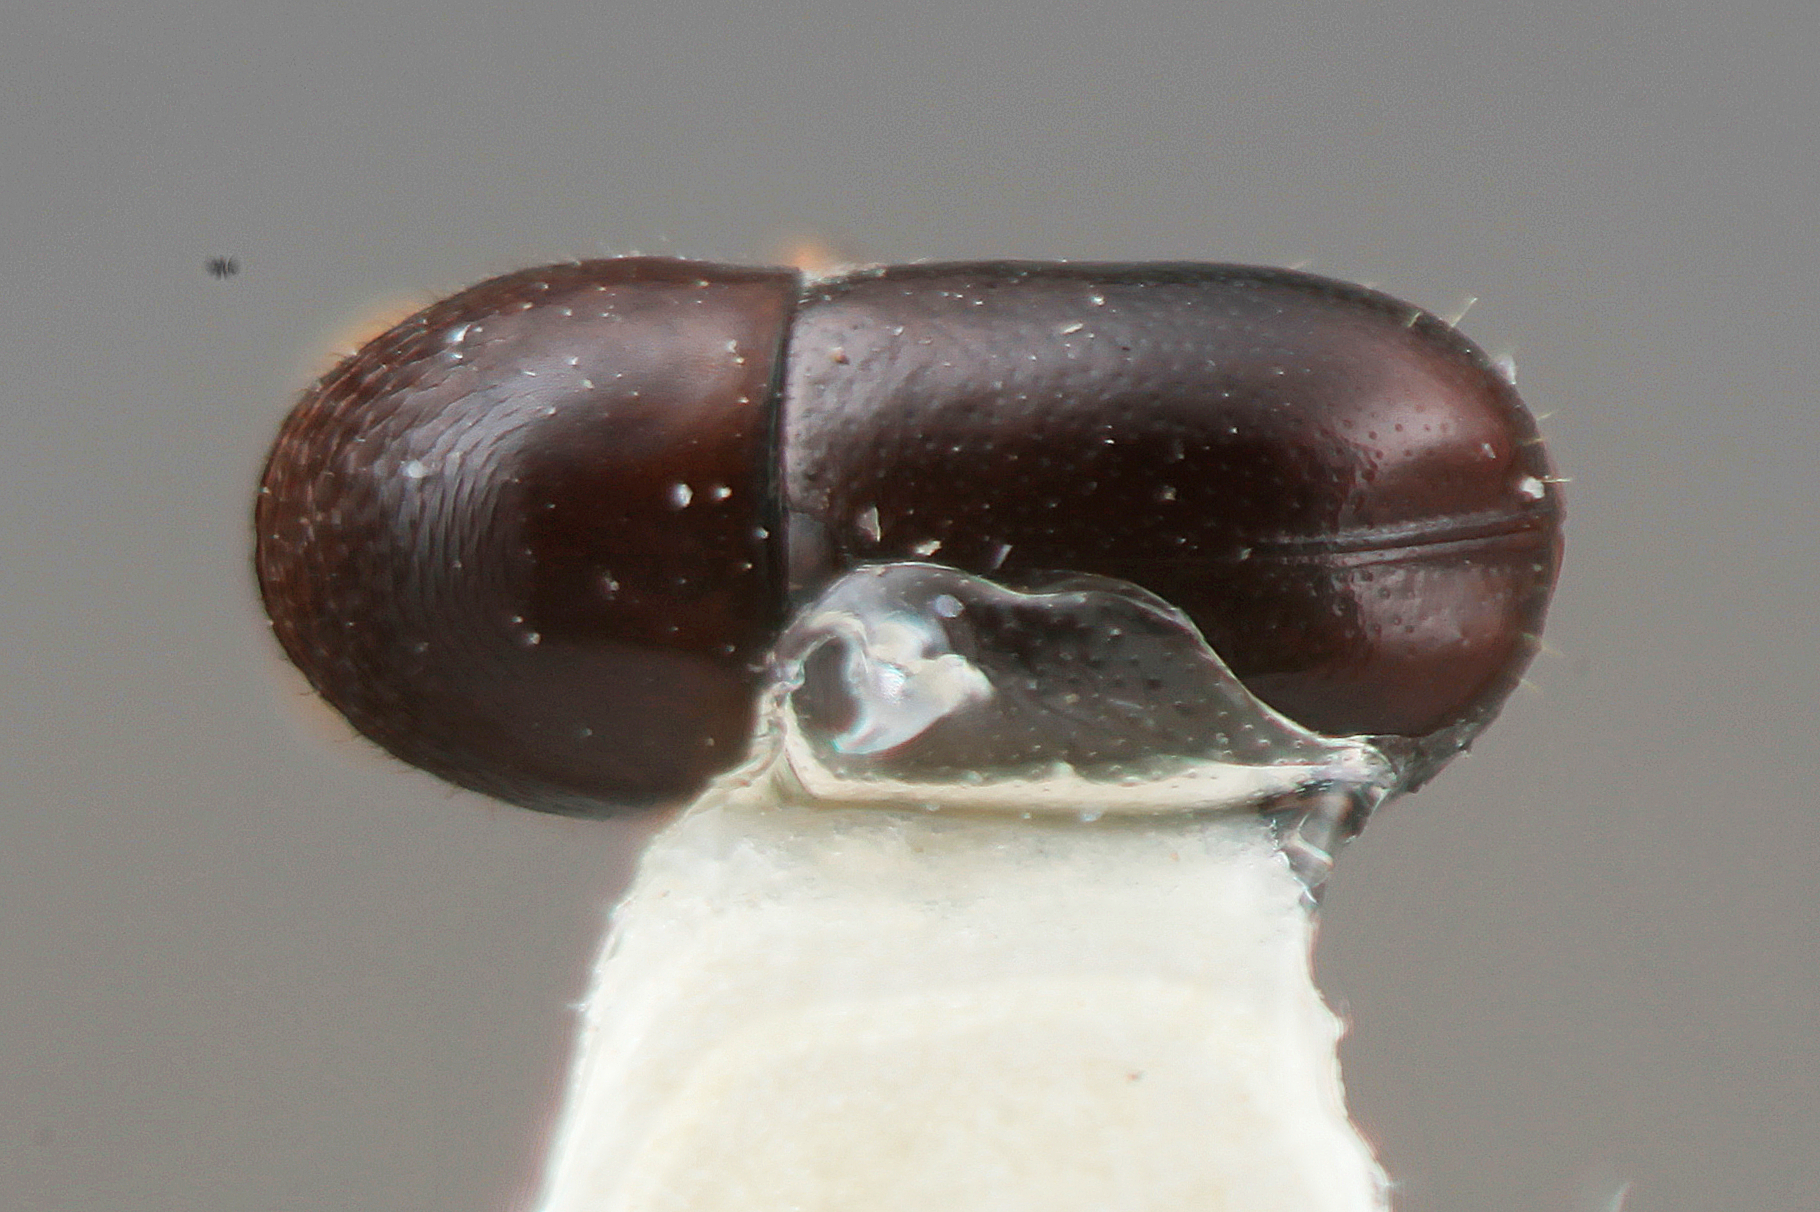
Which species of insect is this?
Corthylus simplicis
